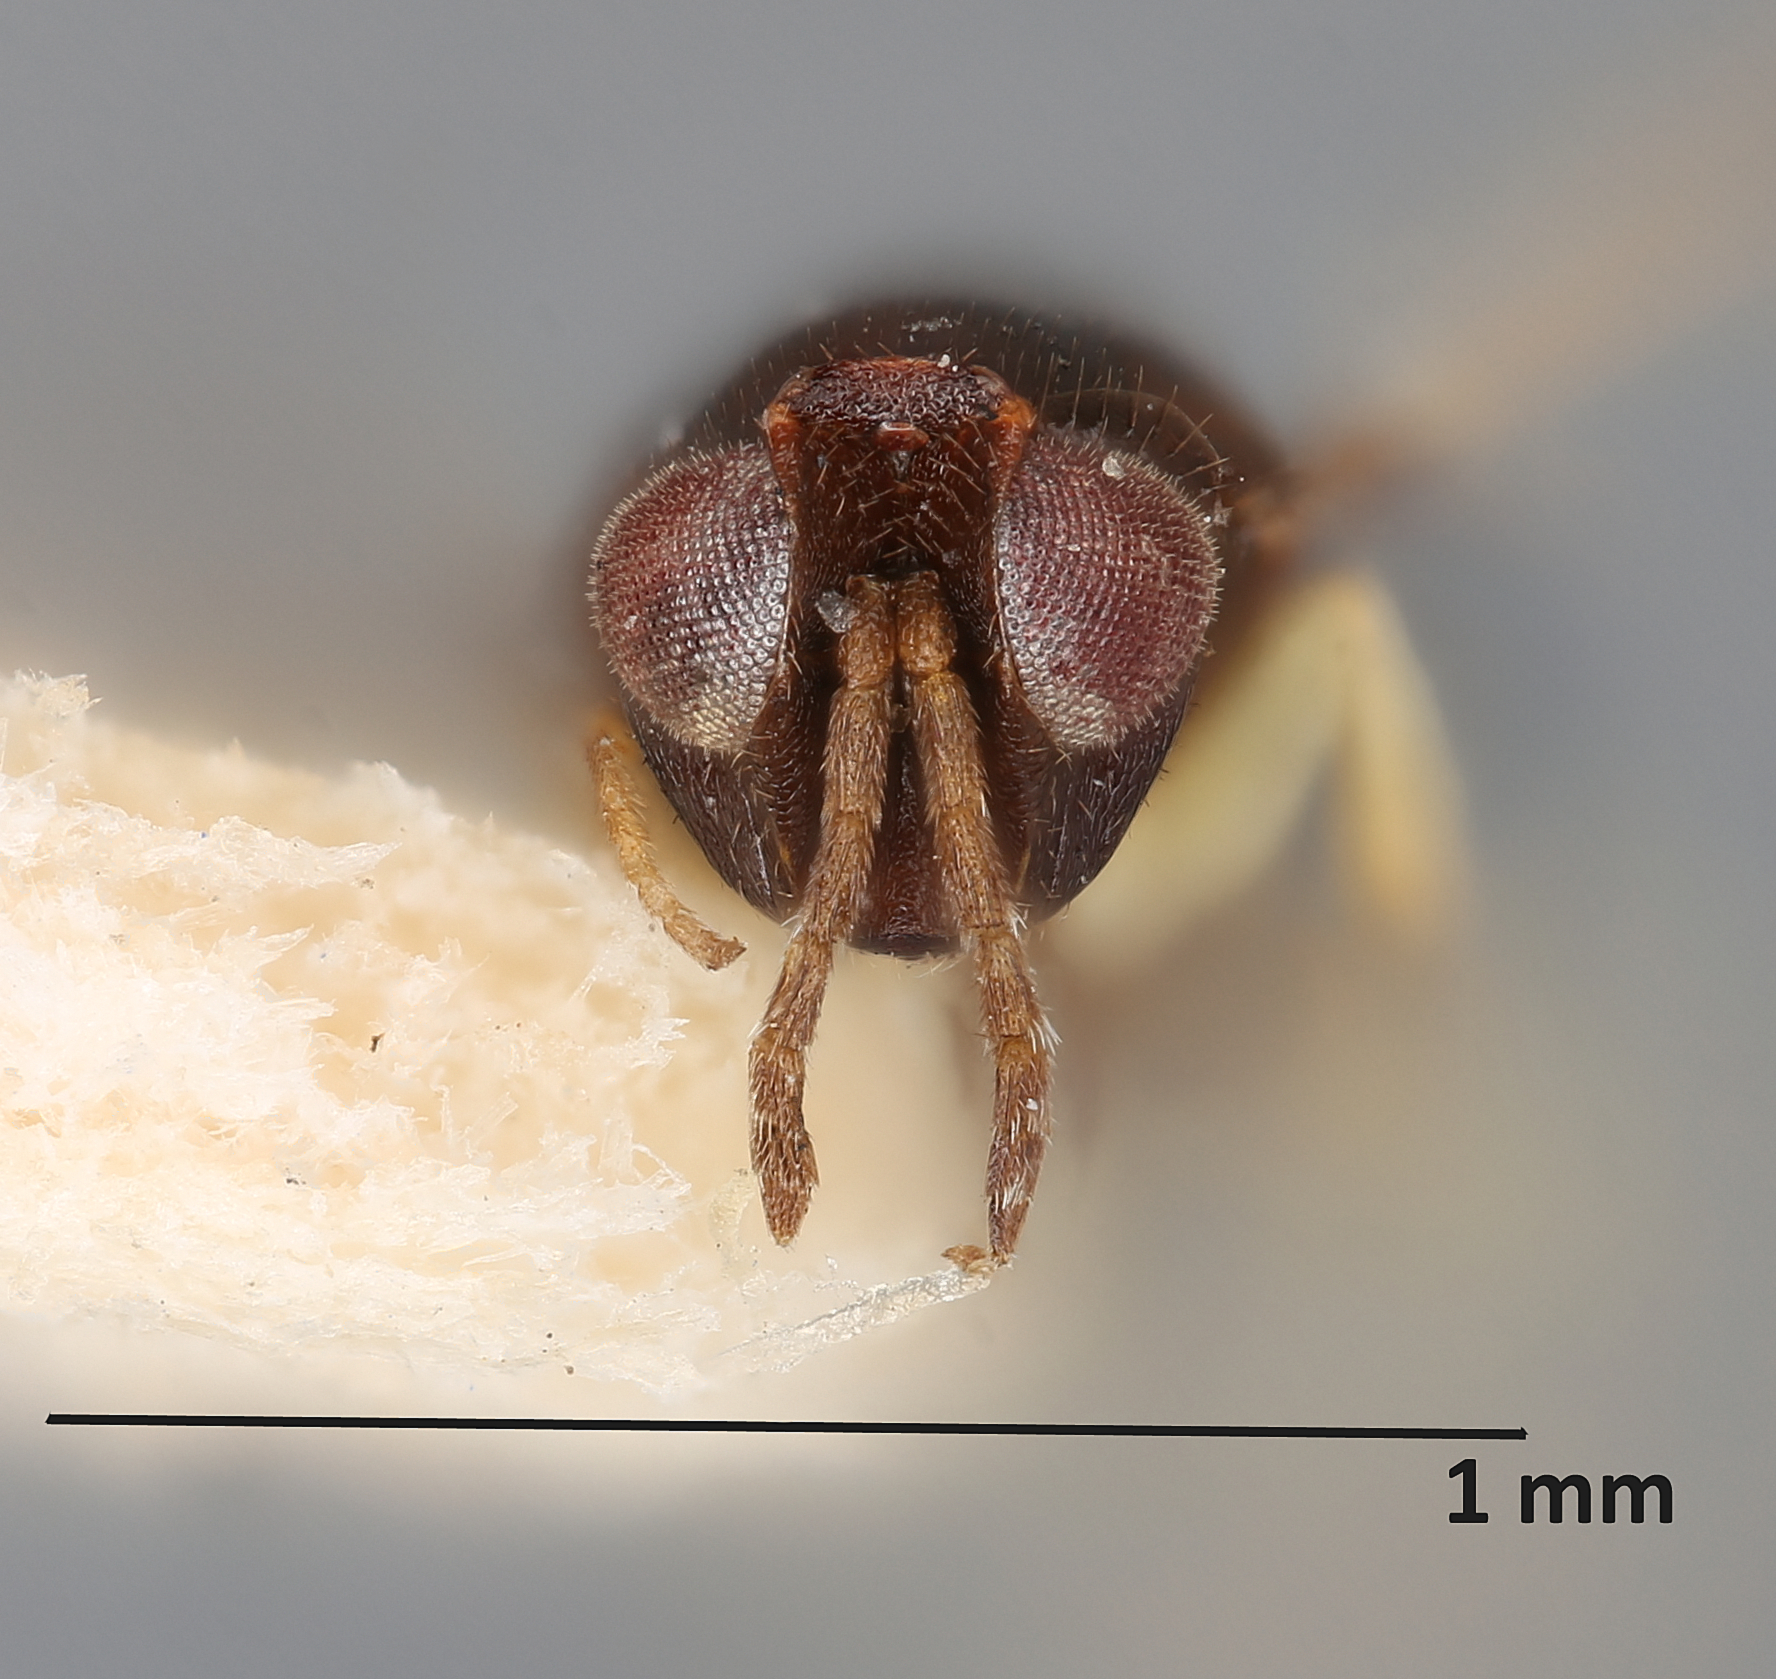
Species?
Coccophagus gossypariae
